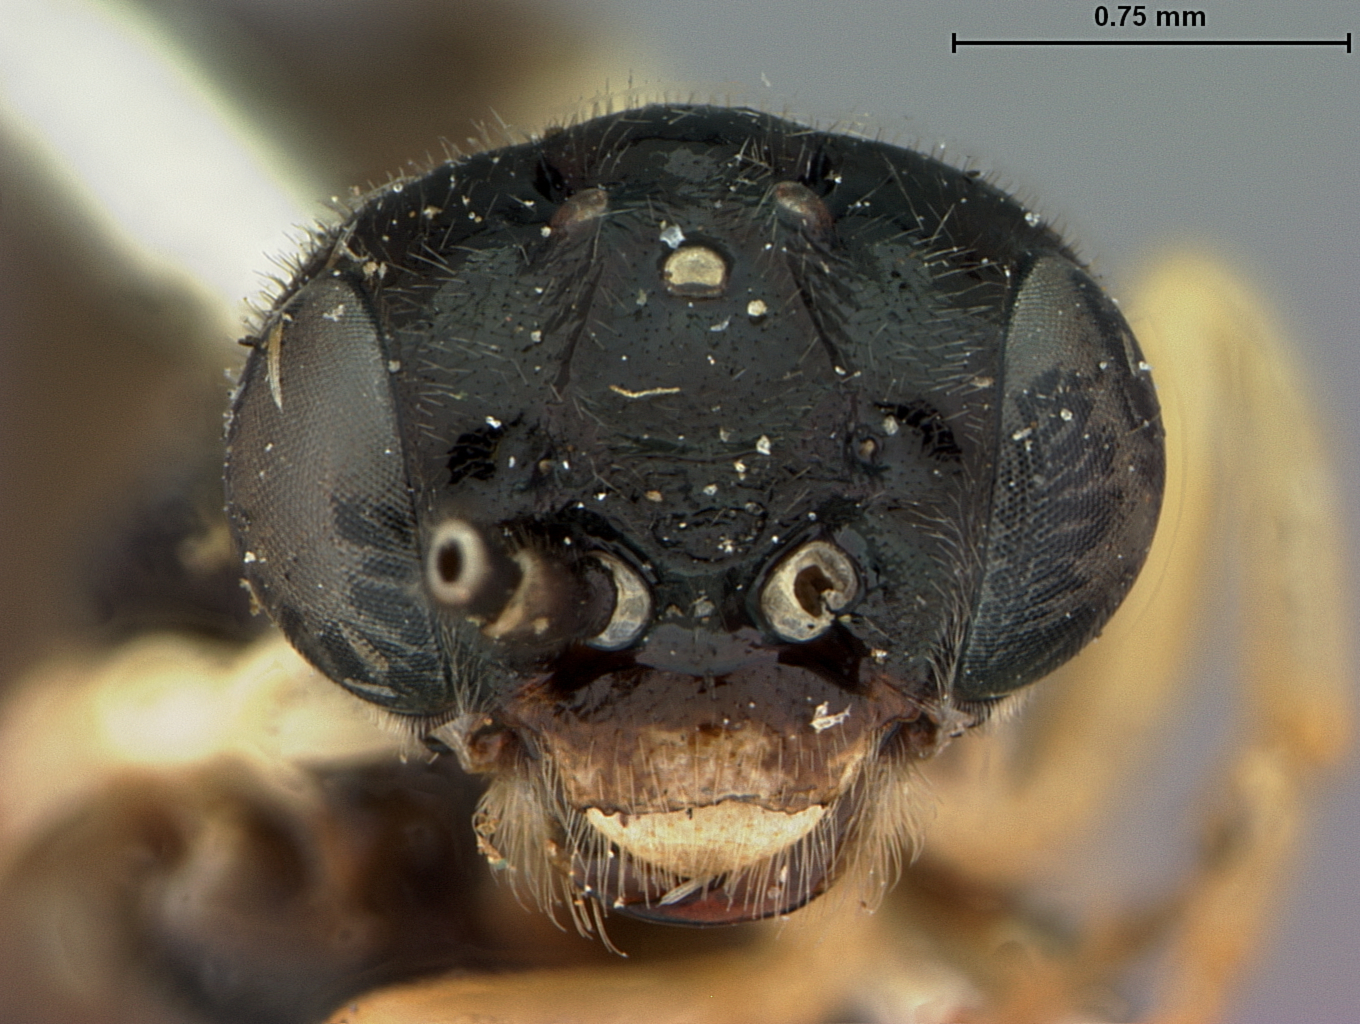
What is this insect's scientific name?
Aneugmenus flavitarsis
